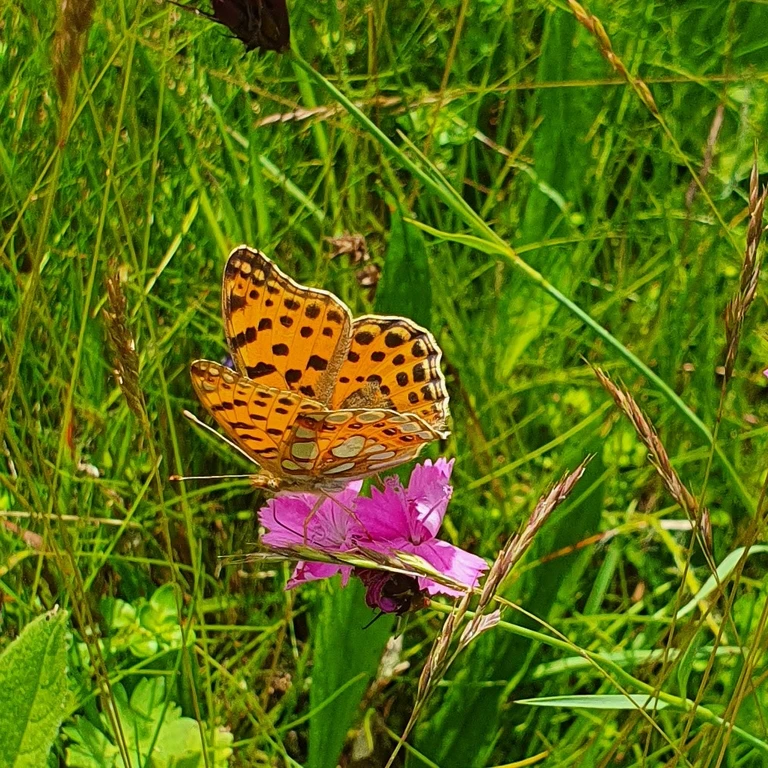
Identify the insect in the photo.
Issoria lathonia
